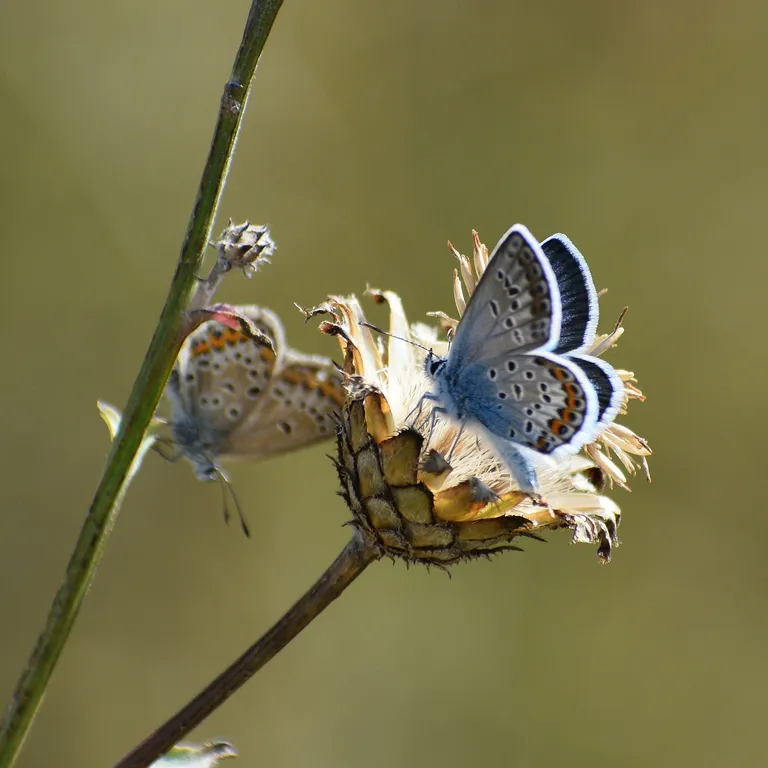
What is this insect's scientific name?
Plebejus argus
